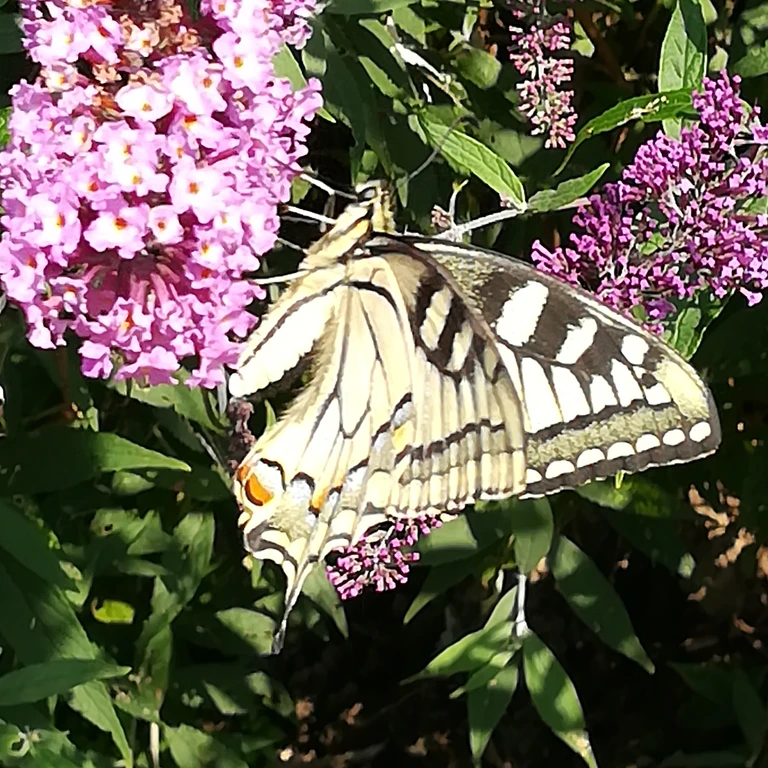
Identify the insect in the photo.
Papilio machaon
